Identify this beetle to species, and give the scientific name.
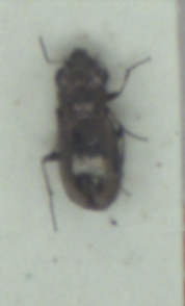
Notiophilus biguttatus
